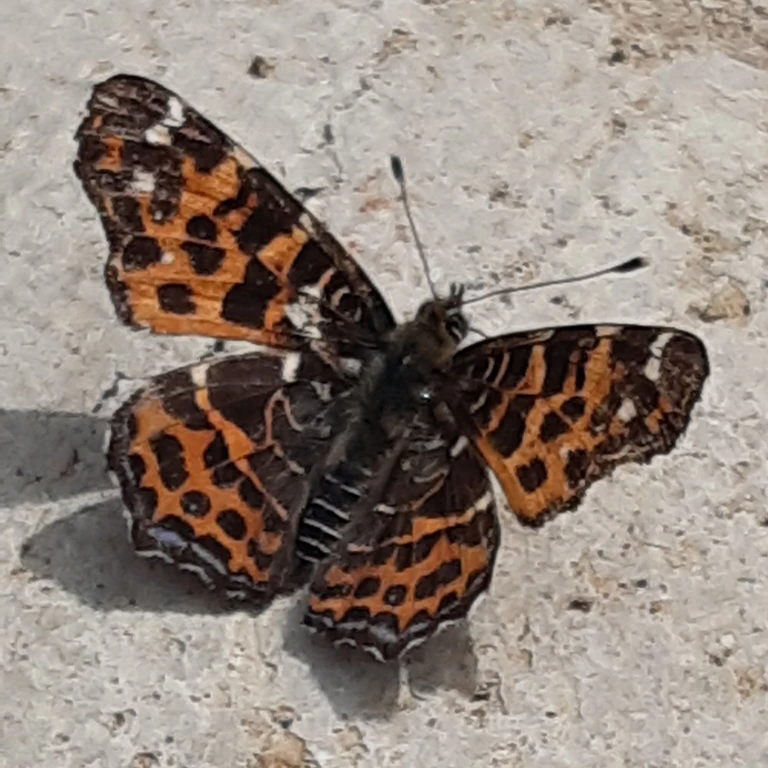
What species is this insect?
Araschnia levana
